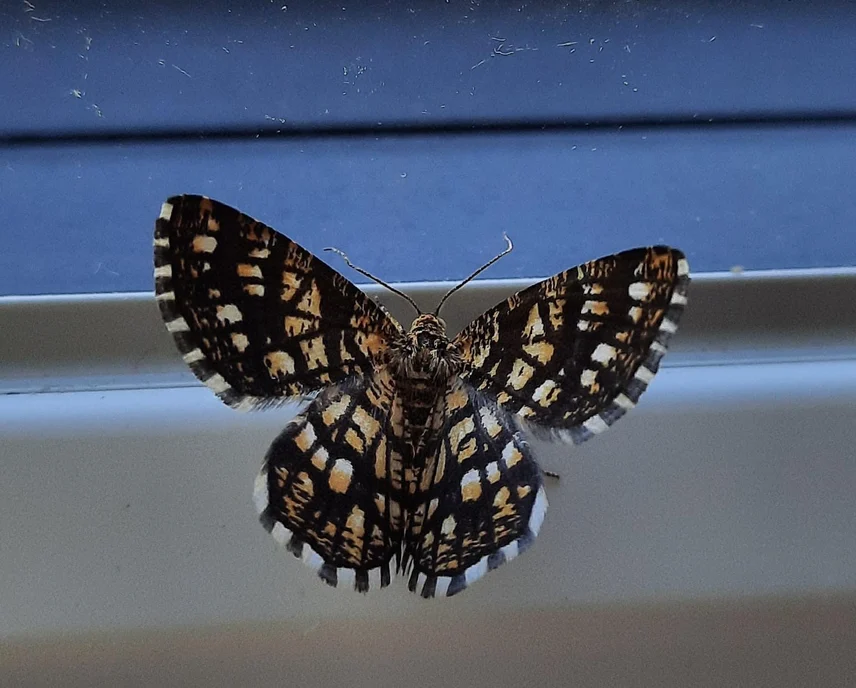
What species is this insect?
Chiasmia clathrata
